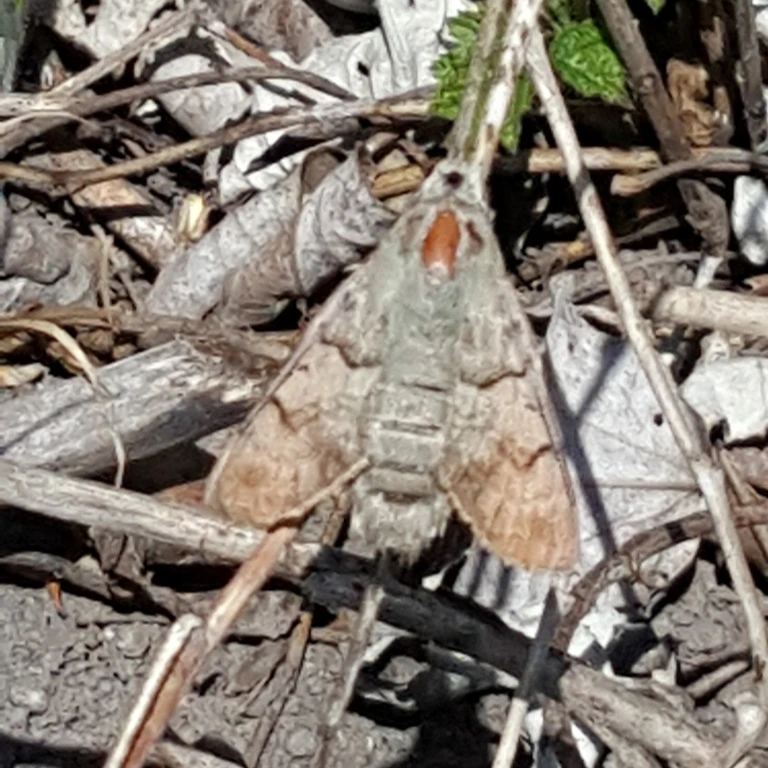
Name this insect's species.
Macroglossum stellatarum
